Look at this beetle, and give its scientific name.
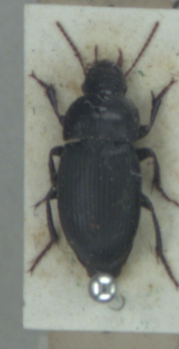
Harpalus tardus
